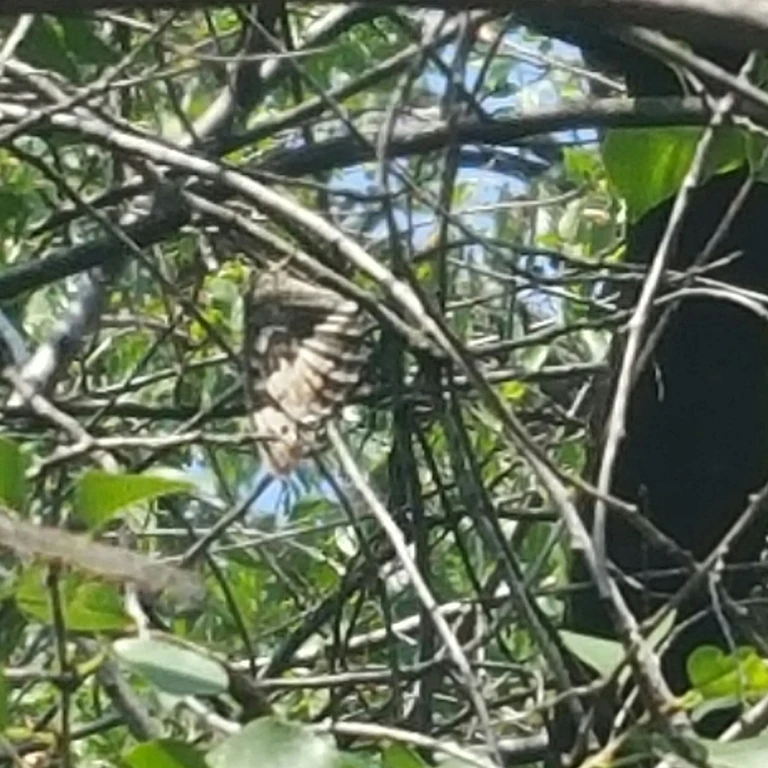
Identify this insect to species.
Brintesia circe
